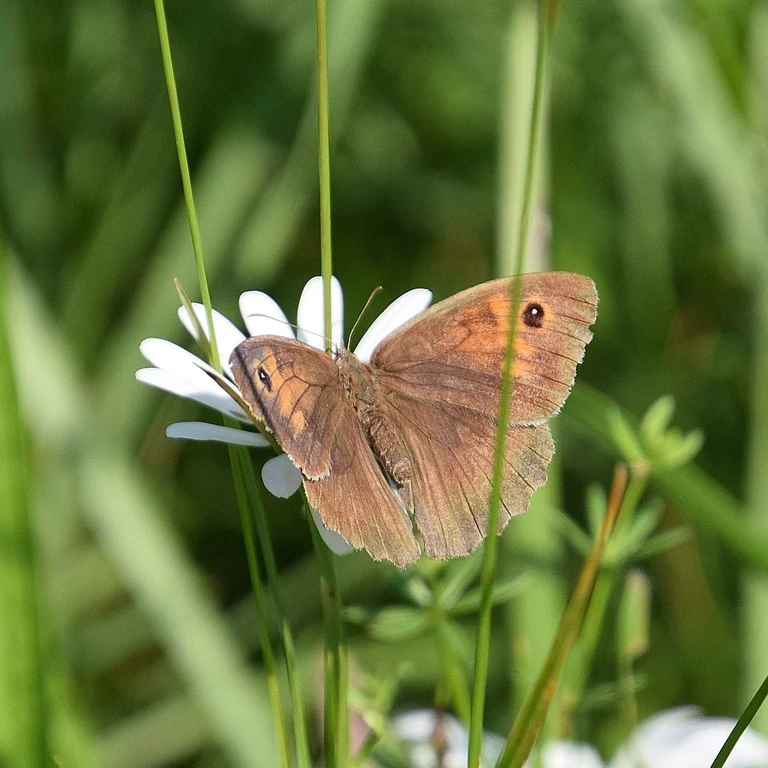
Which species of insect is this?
Maniola jurtina
